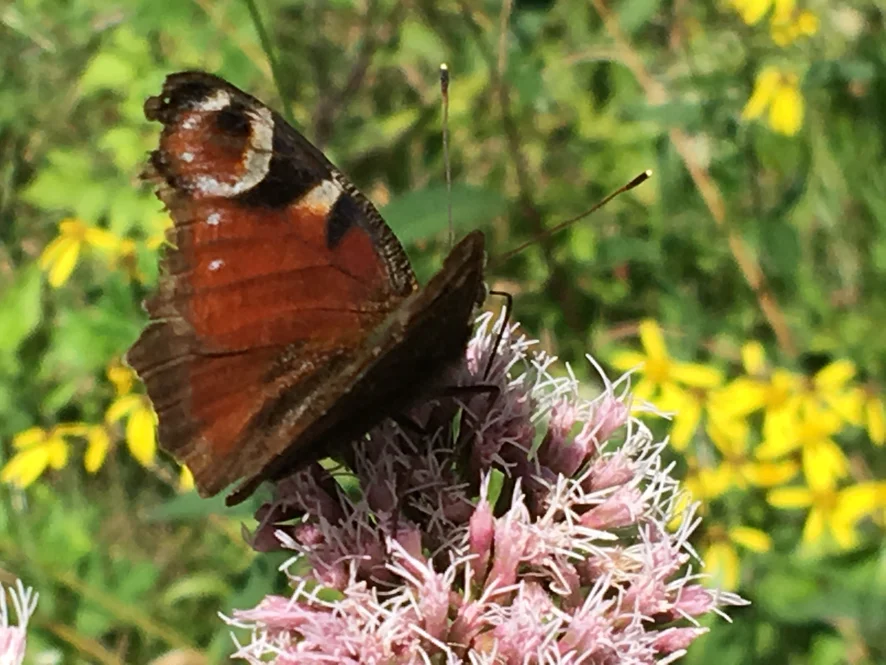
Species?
Aglais io
